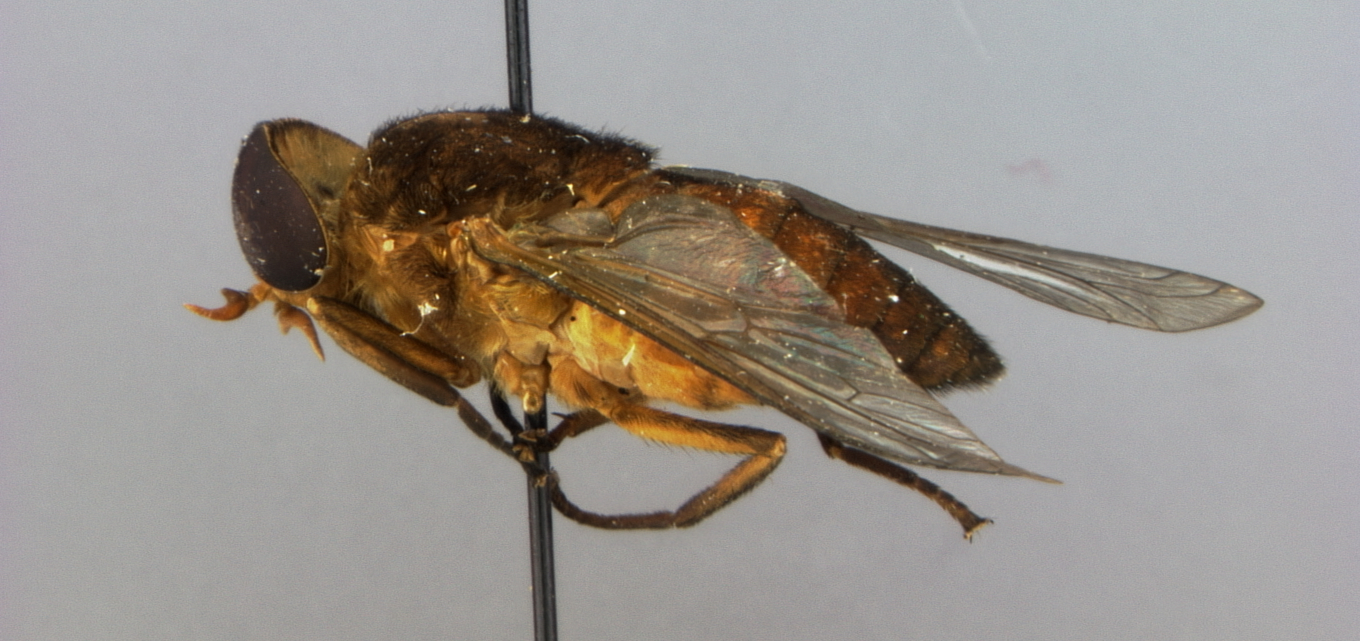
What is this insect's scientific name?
Cryptotylus stonei
